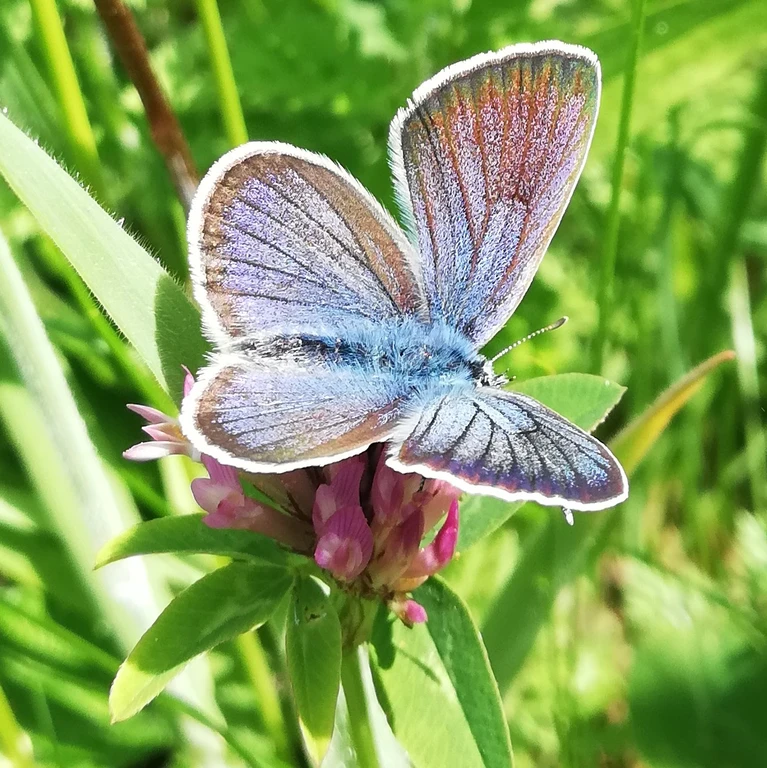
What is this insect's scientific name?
Cyaniris semiargus
